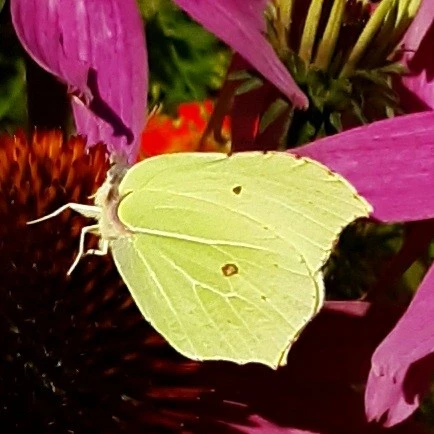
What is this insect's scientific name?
Gonepteryx rhamni
